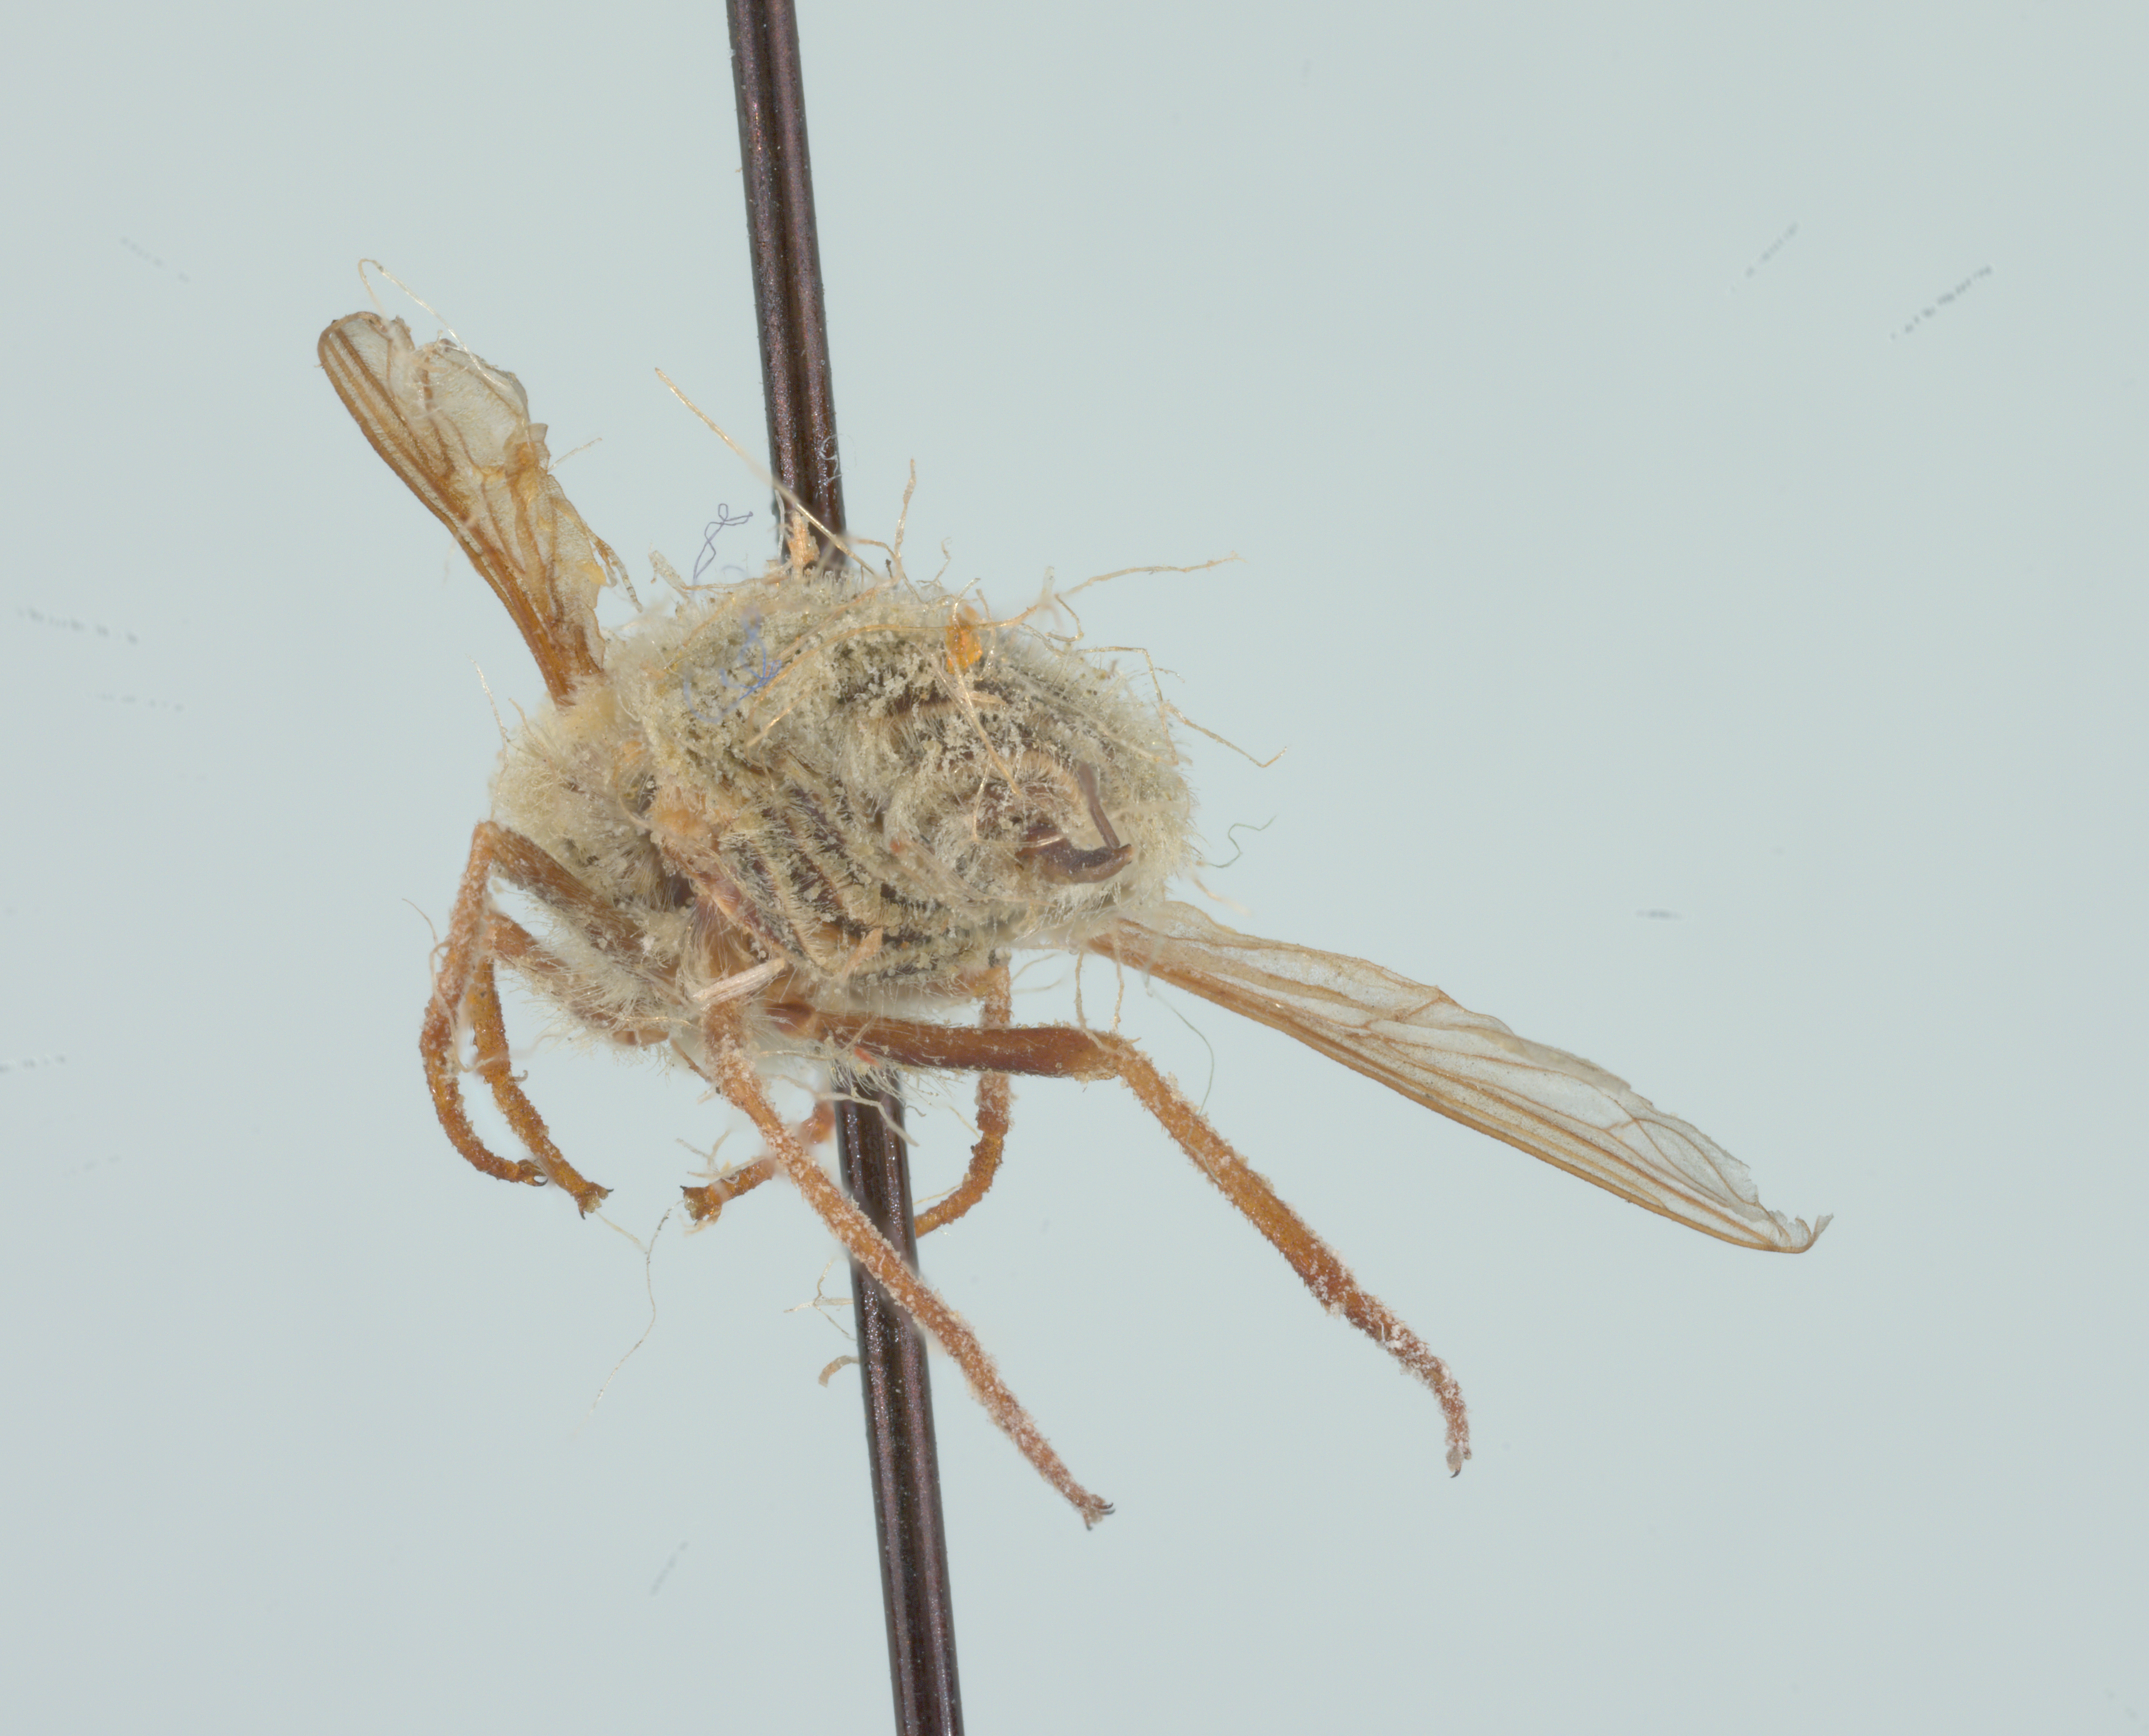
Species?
Neorhynchocephalus sackenii
